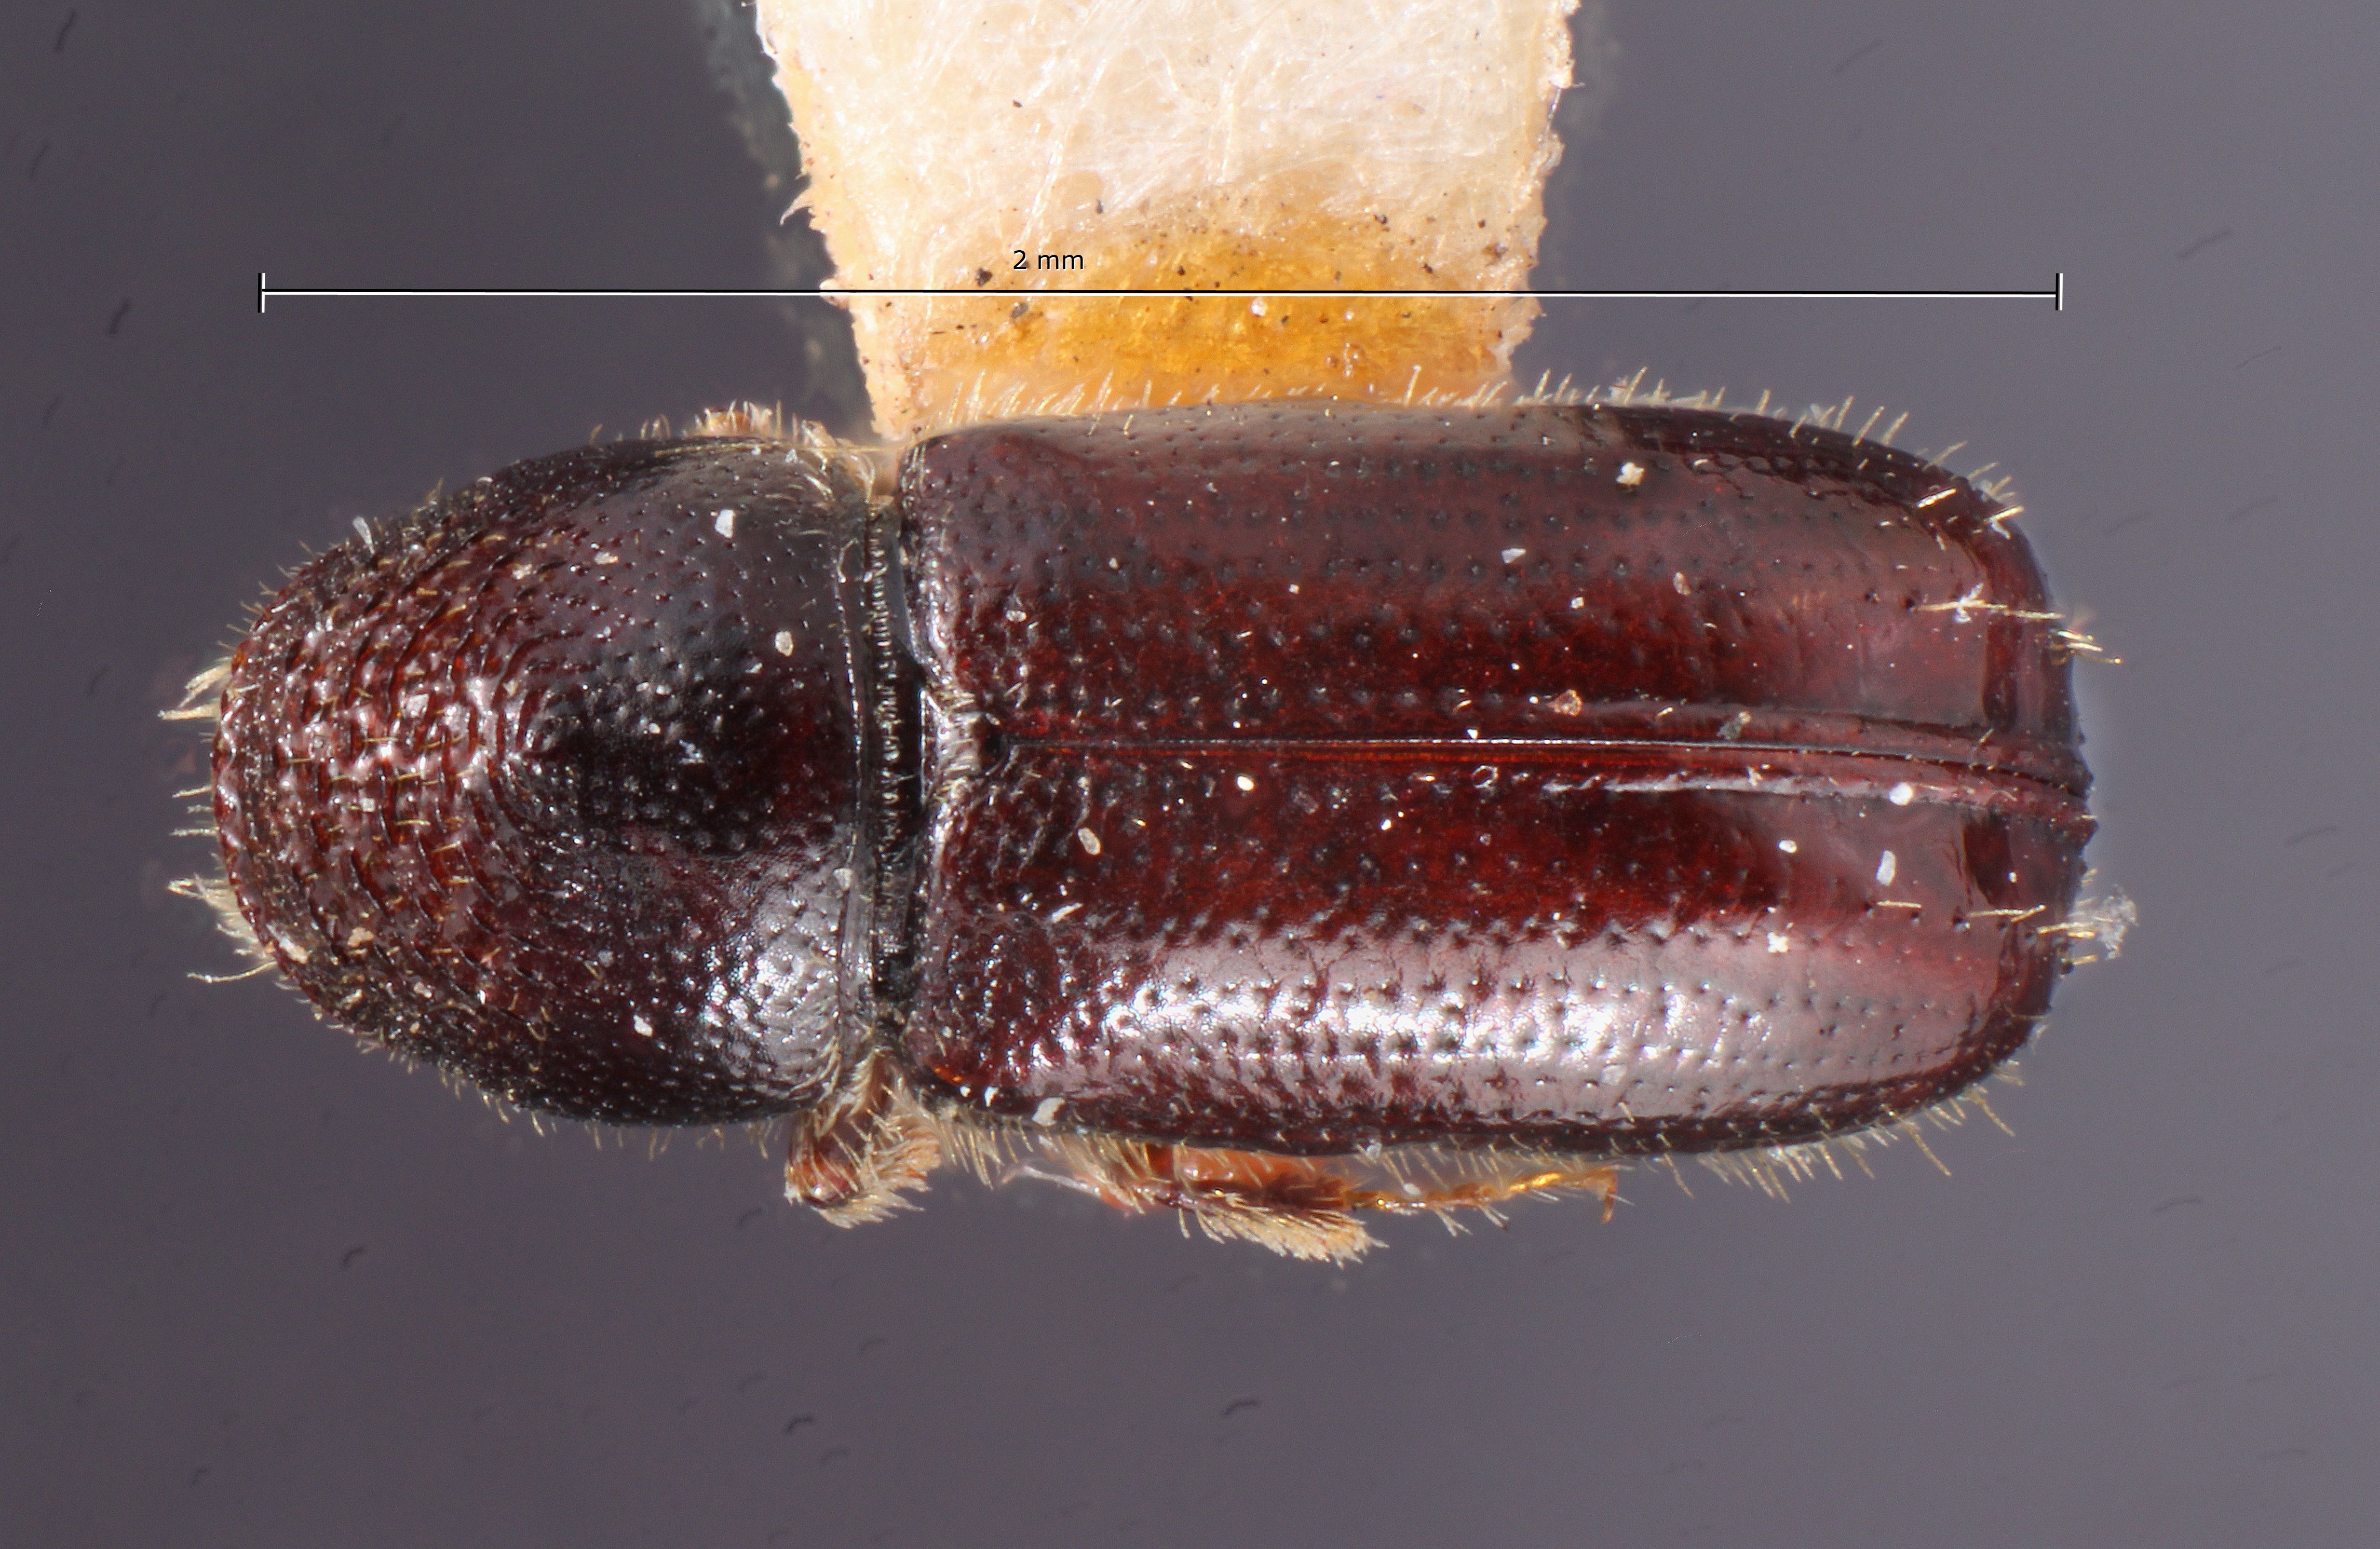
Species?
Pityophthorus opimus
